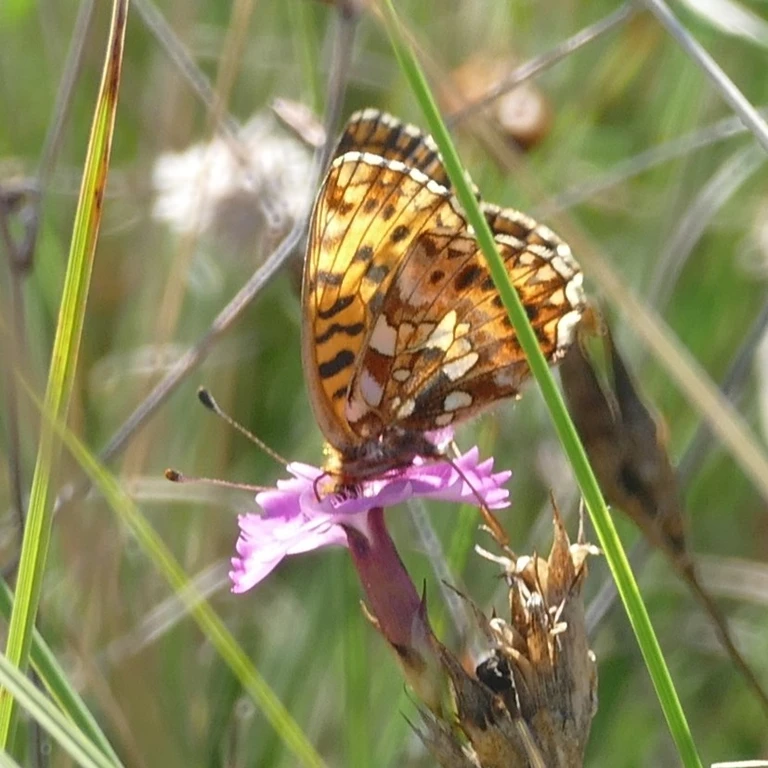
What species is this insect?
Boloria dia
